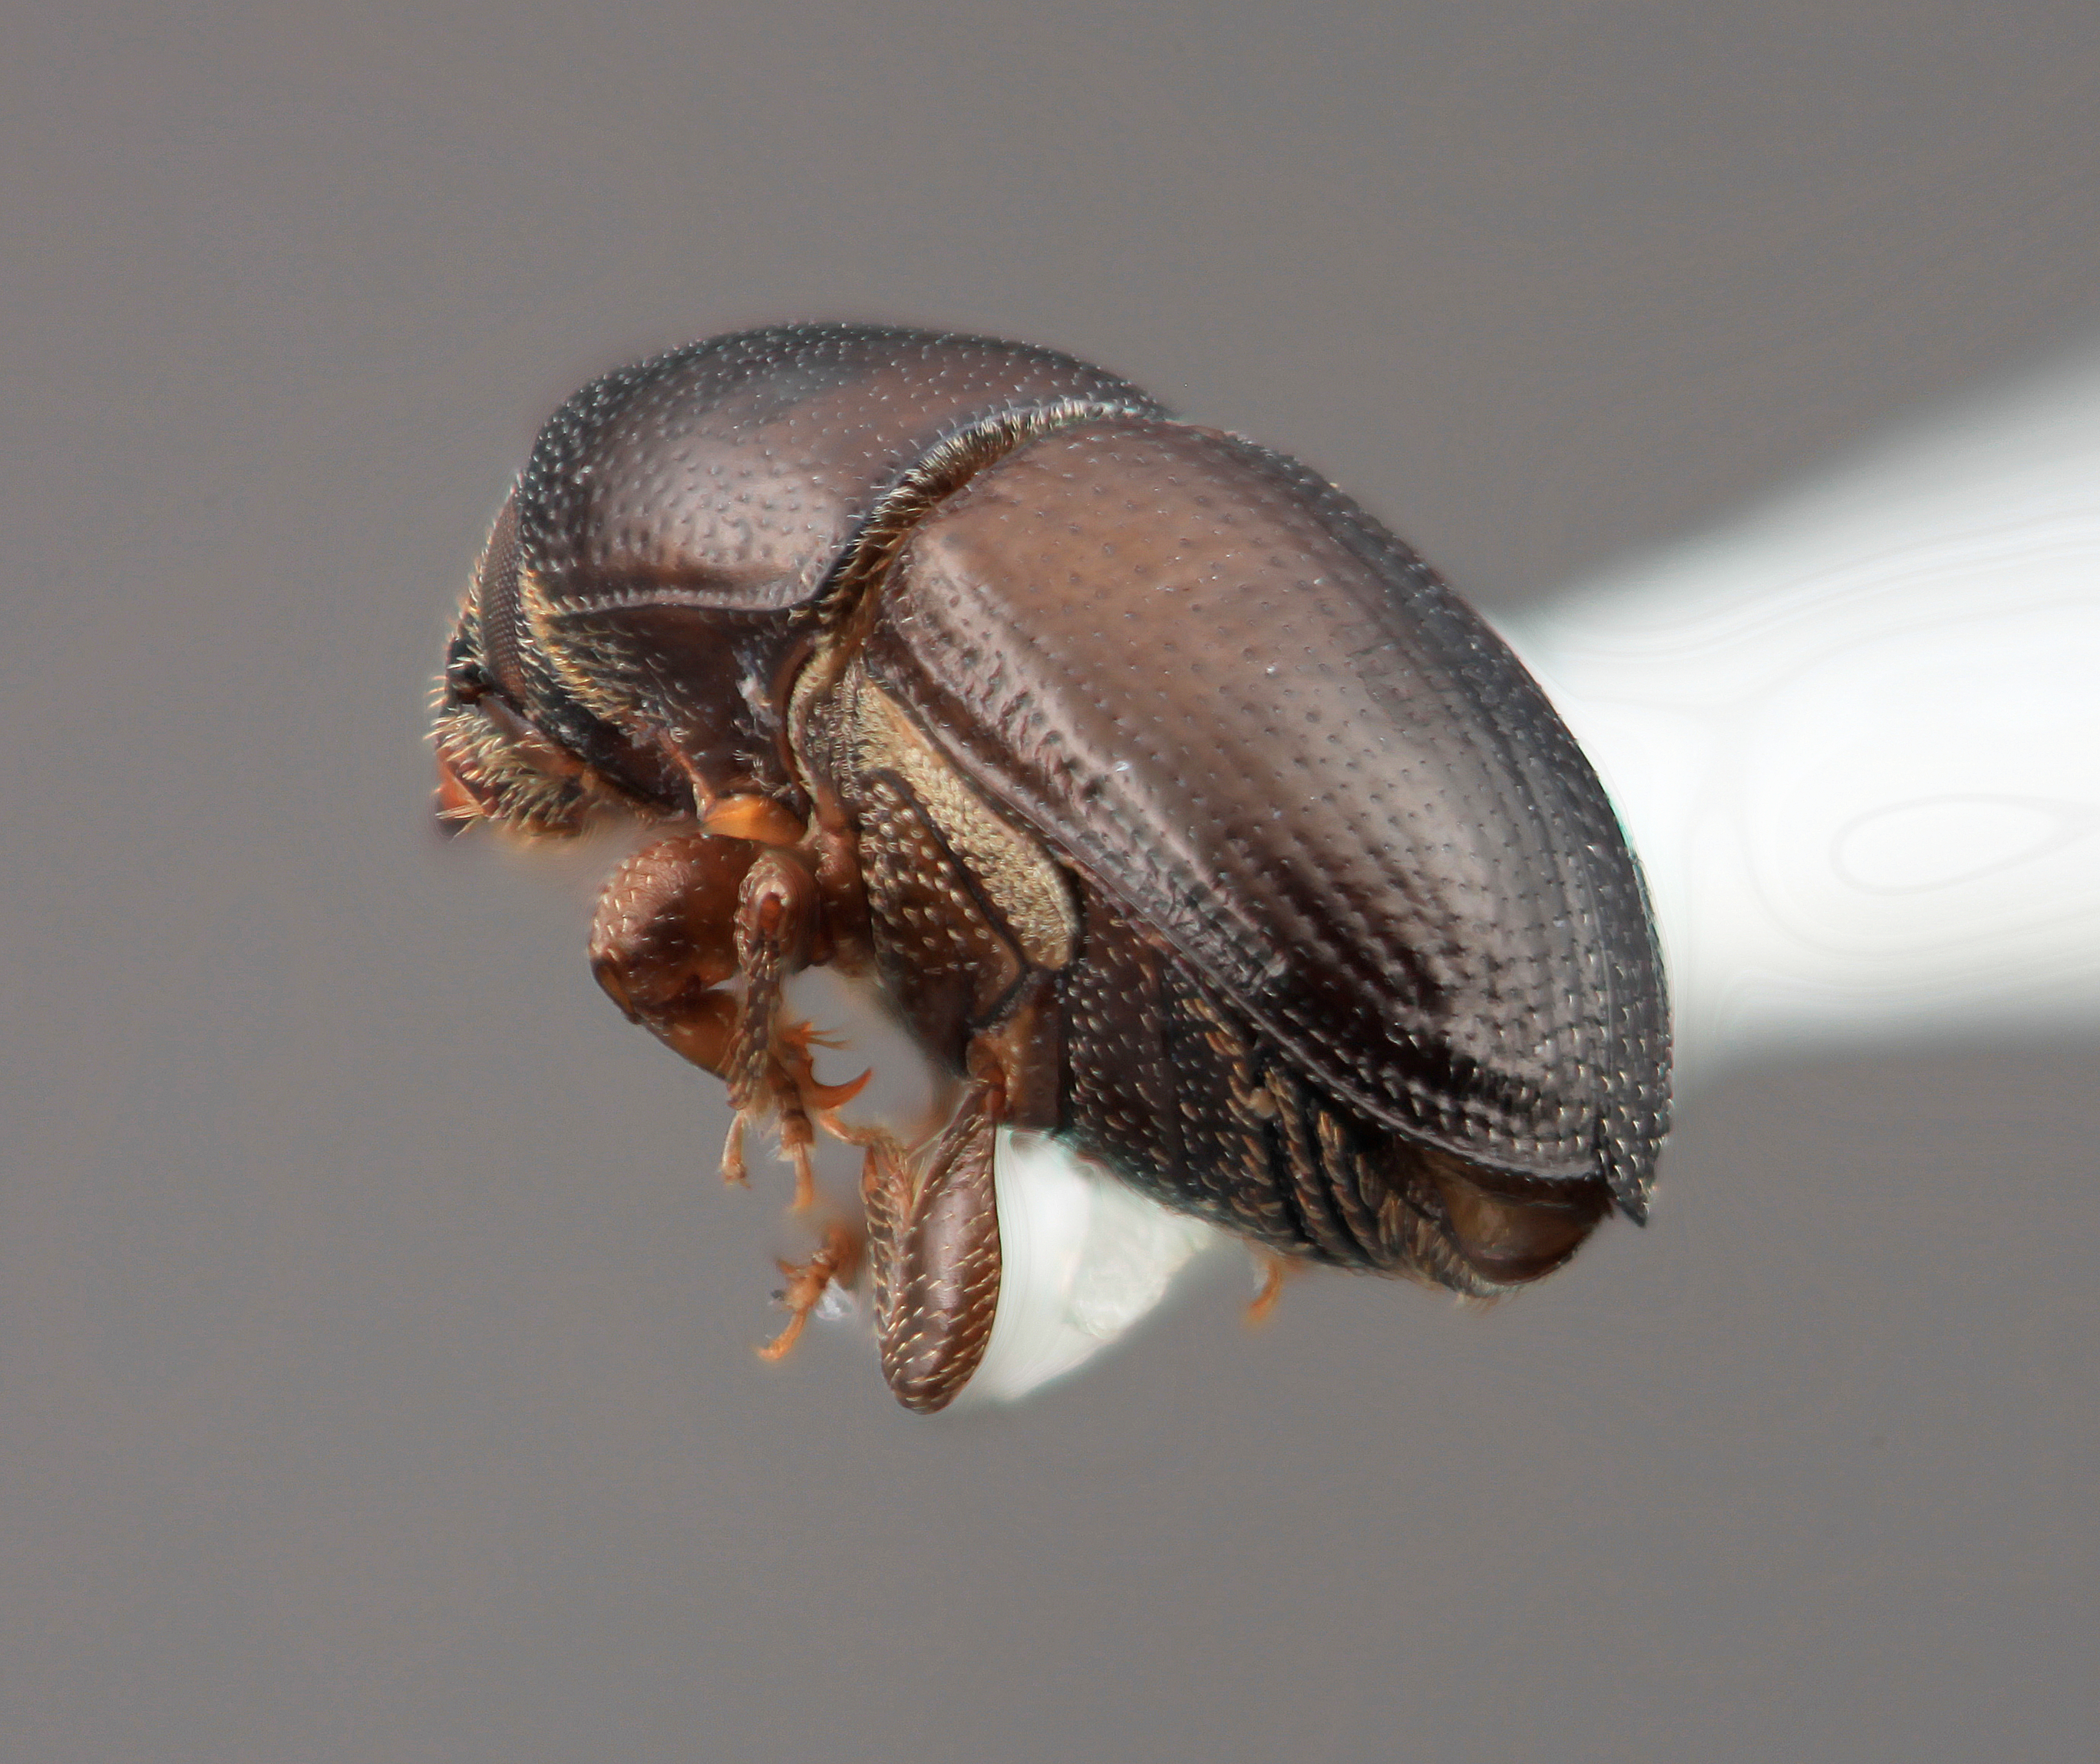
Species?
Cnemonyx furvescens
